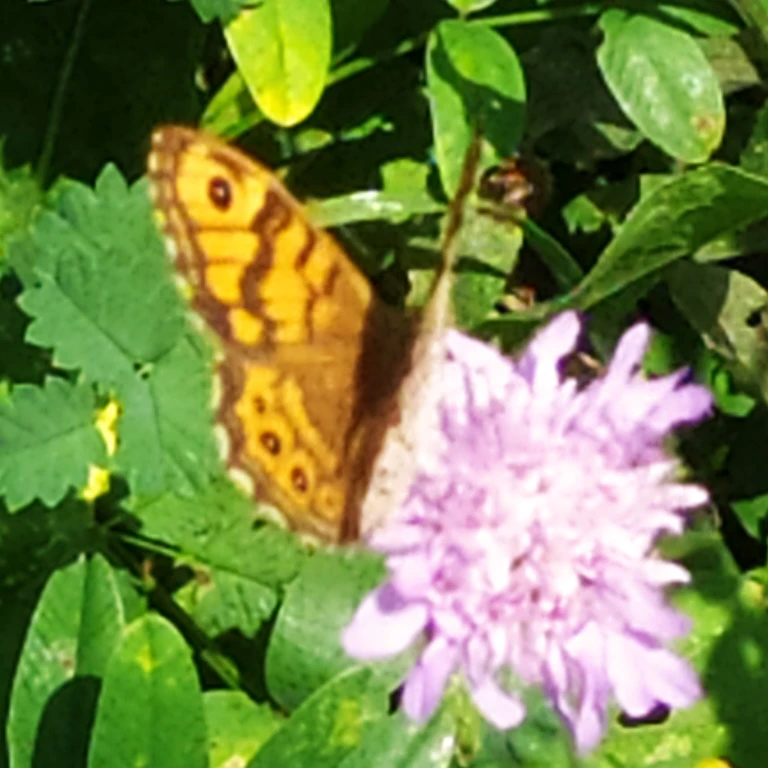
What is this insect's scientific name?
Lasiommata megera (also Pararge megera)
